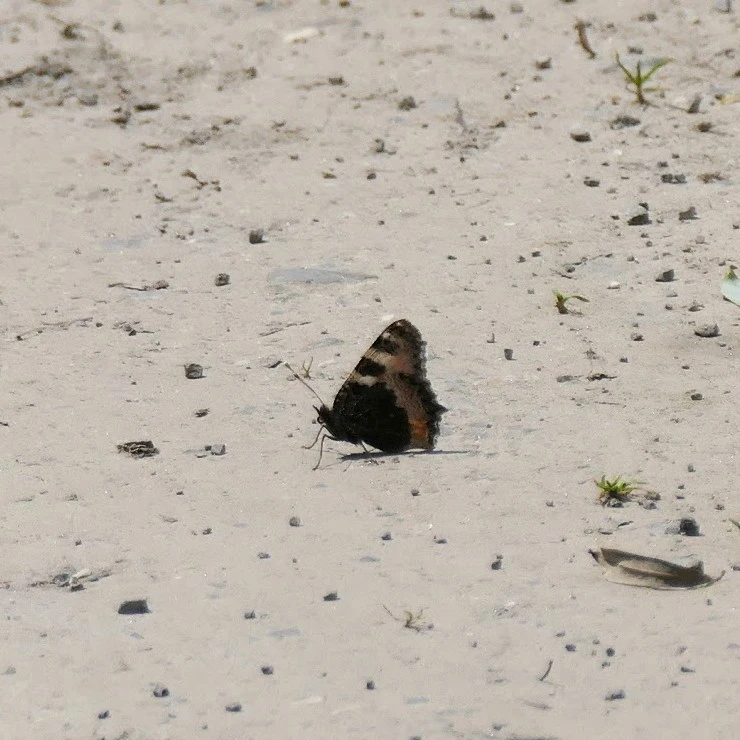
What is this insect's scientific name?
Aglais urticae
